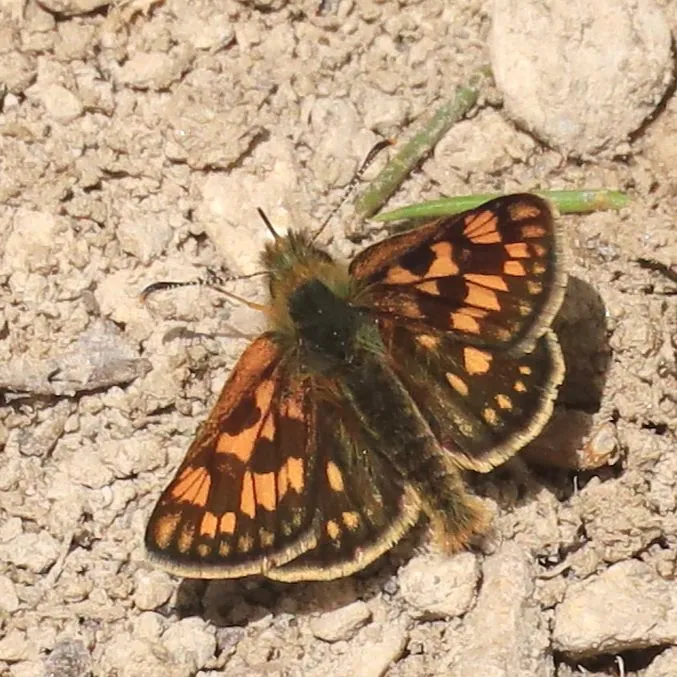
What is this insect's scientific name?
Carterocephalus palaemon
